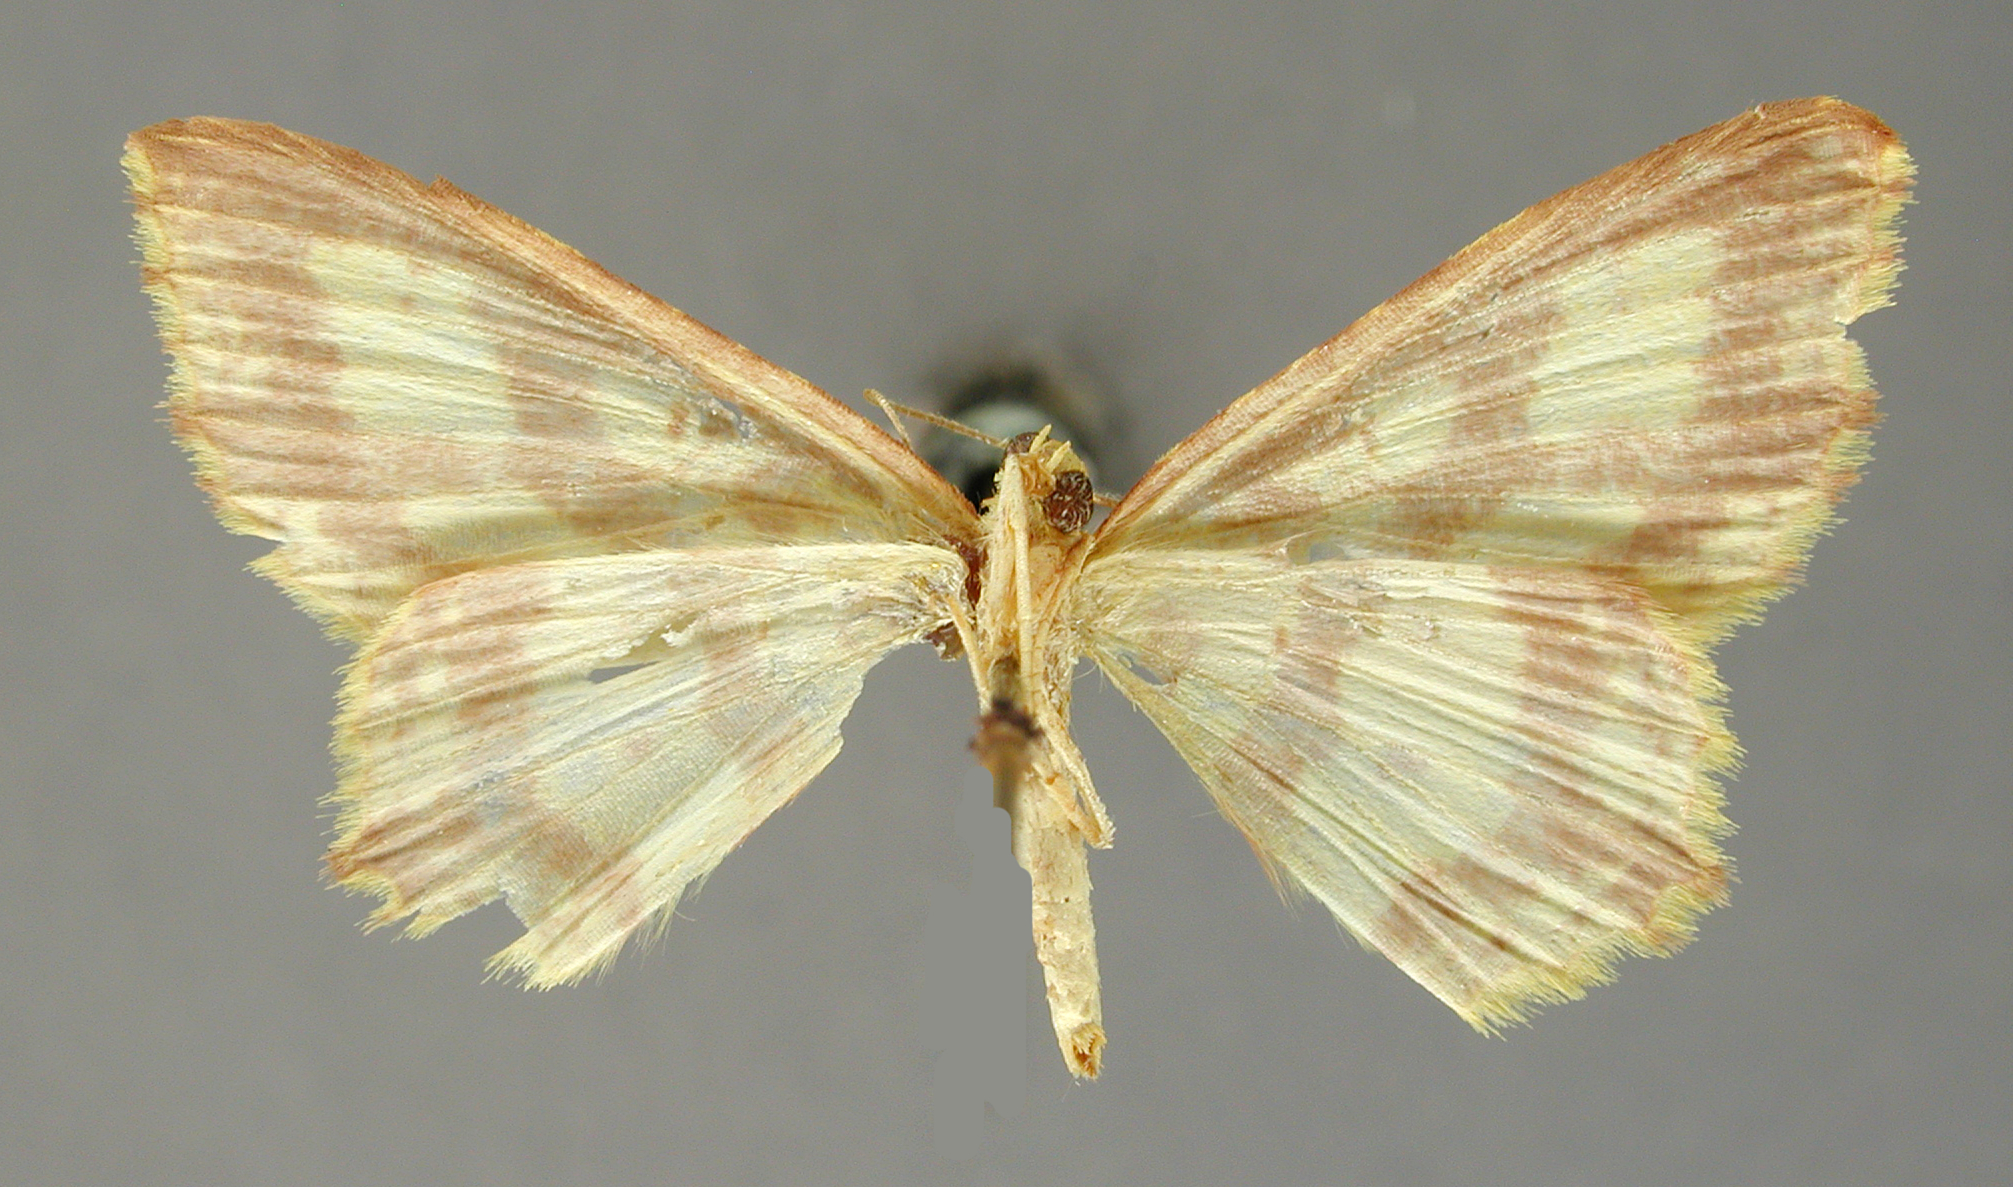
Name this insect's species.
Eois internexa
